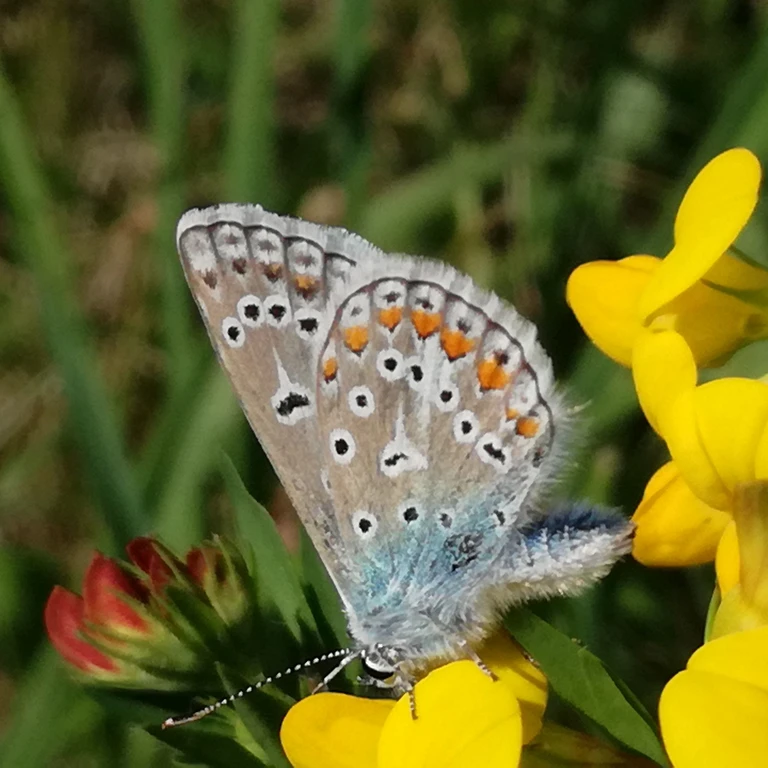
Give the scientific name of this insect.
Polyommatus icarus
